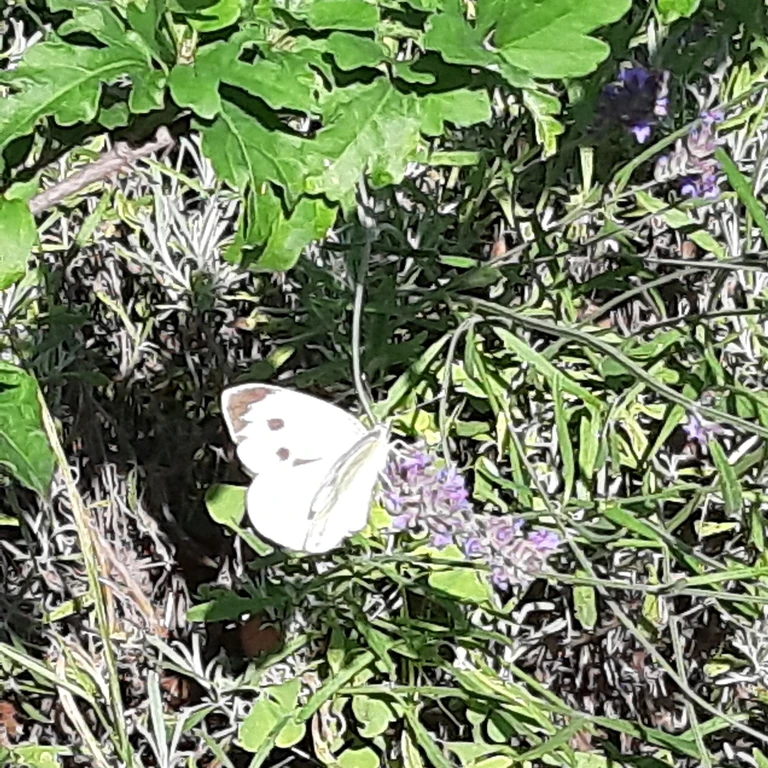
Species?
Pieris brassicae
